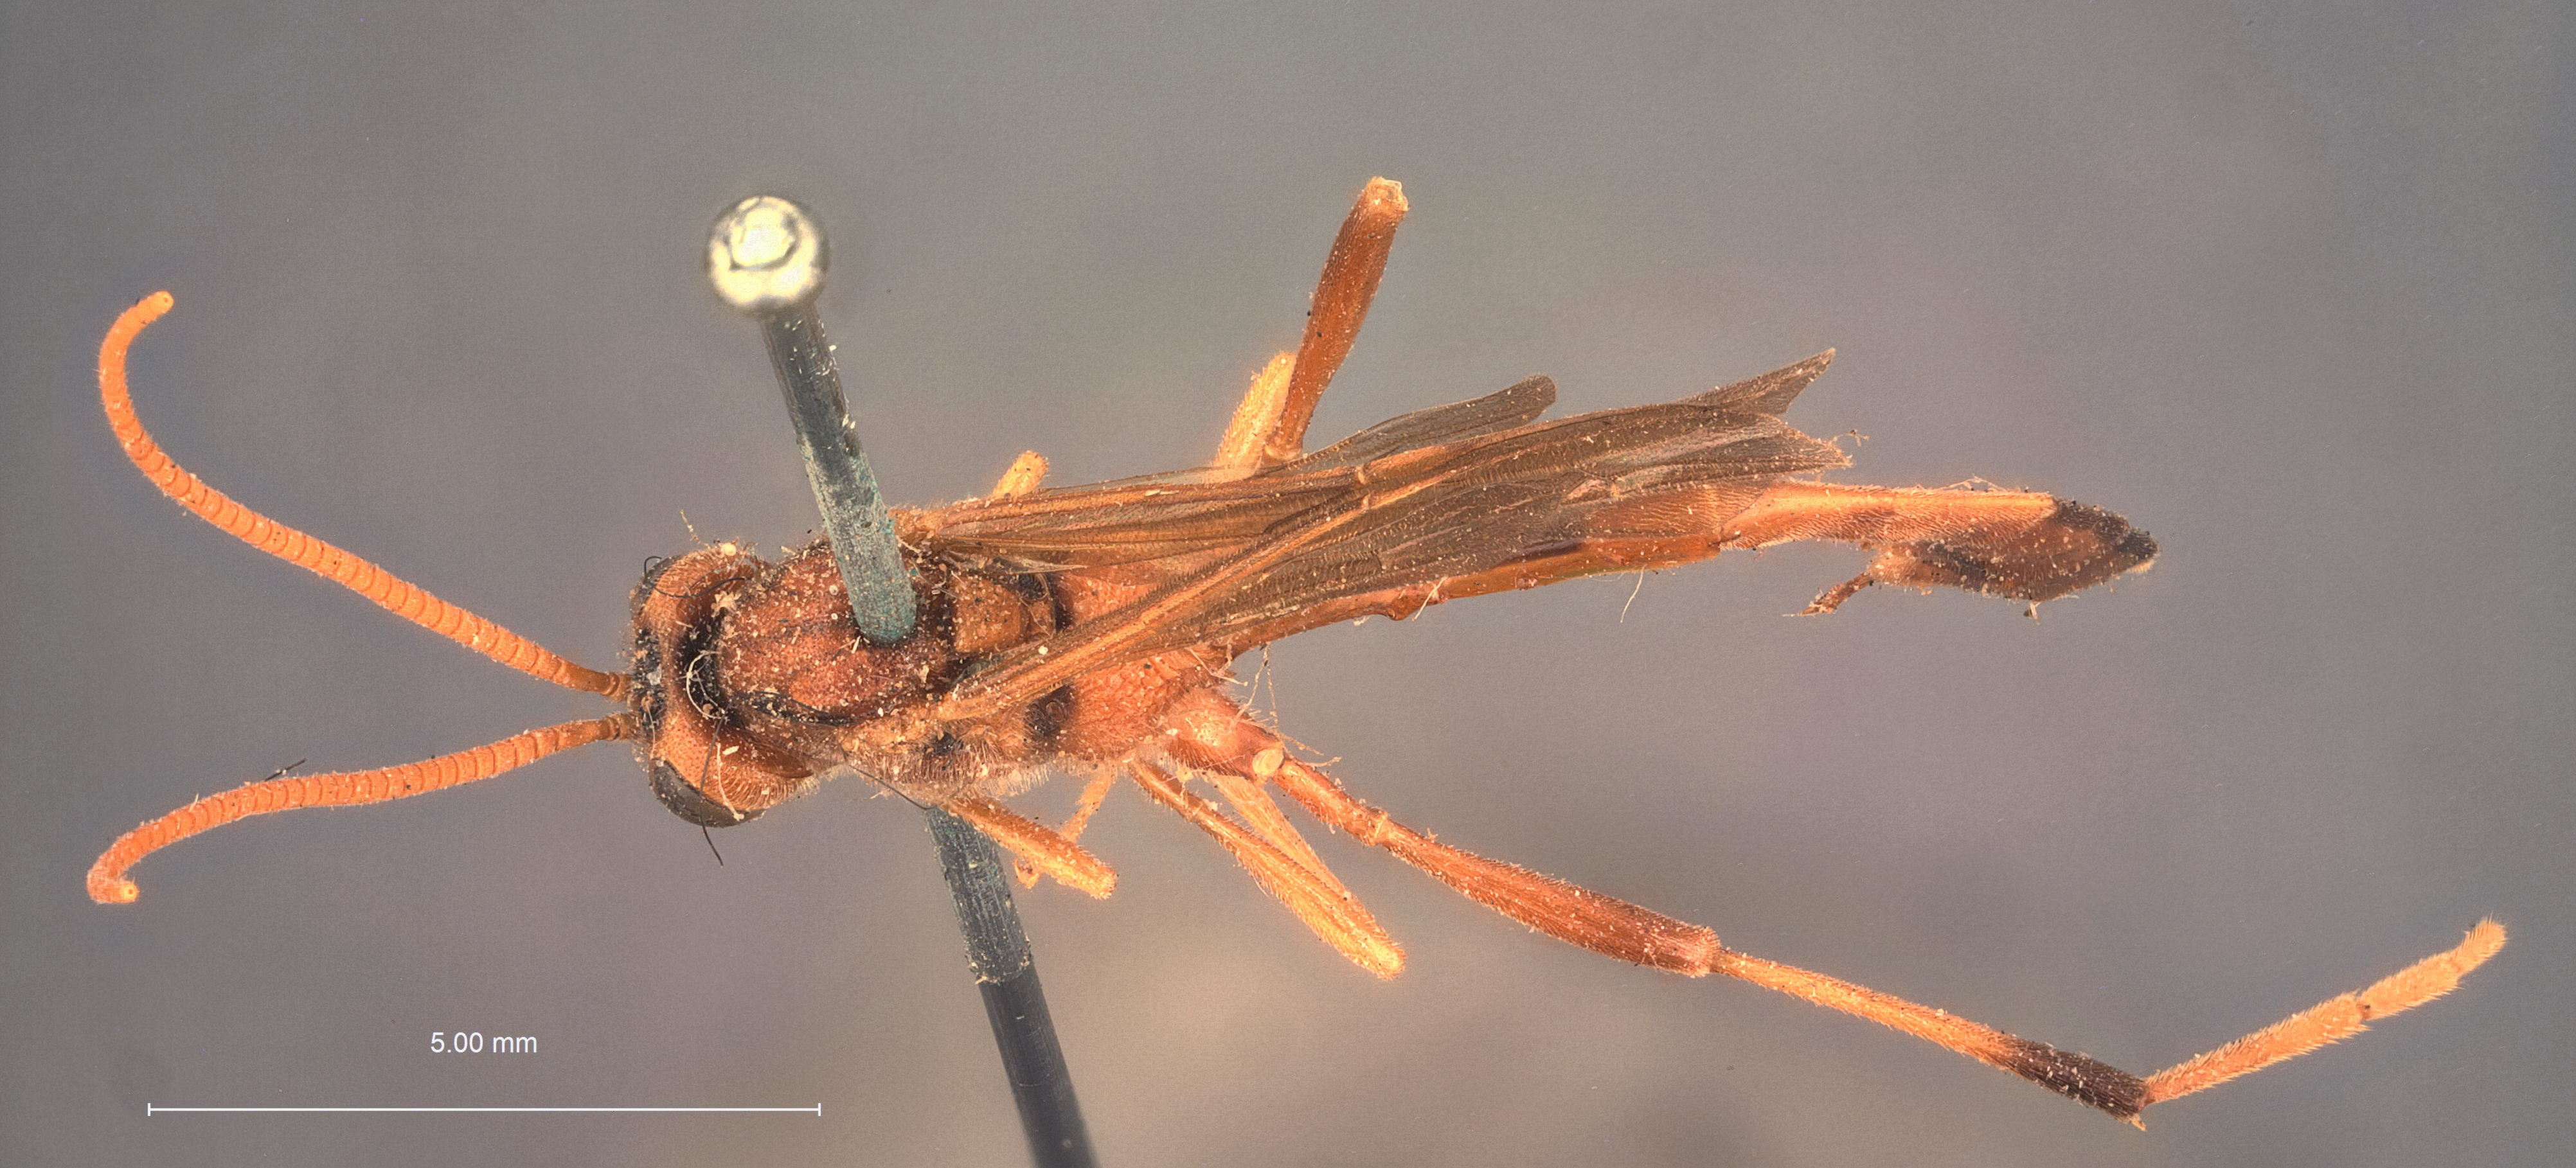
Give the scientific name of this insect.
Anomalon simile
